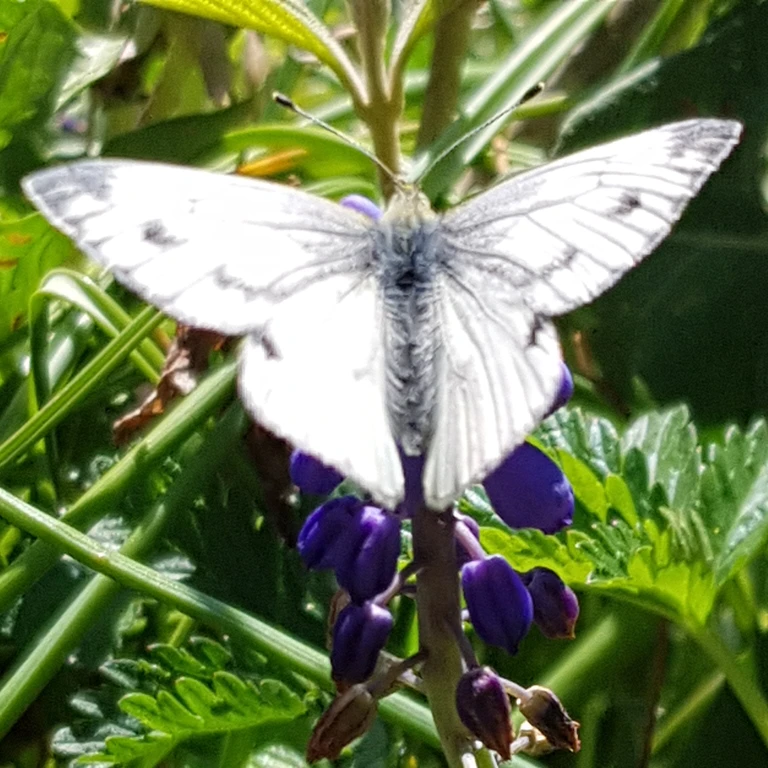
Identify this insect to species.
Pieris napi
